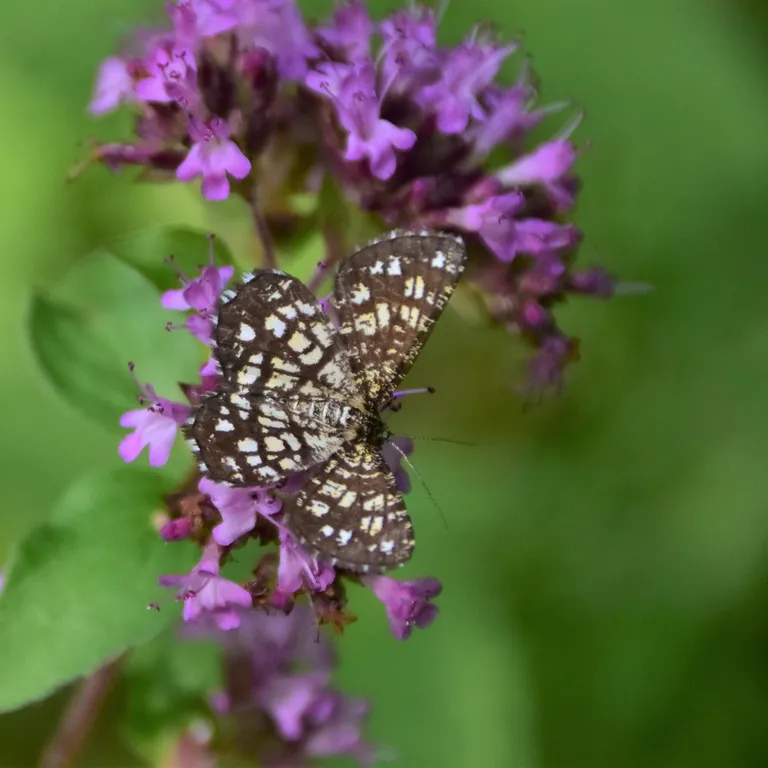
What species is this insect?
Chiasmia clathrata
